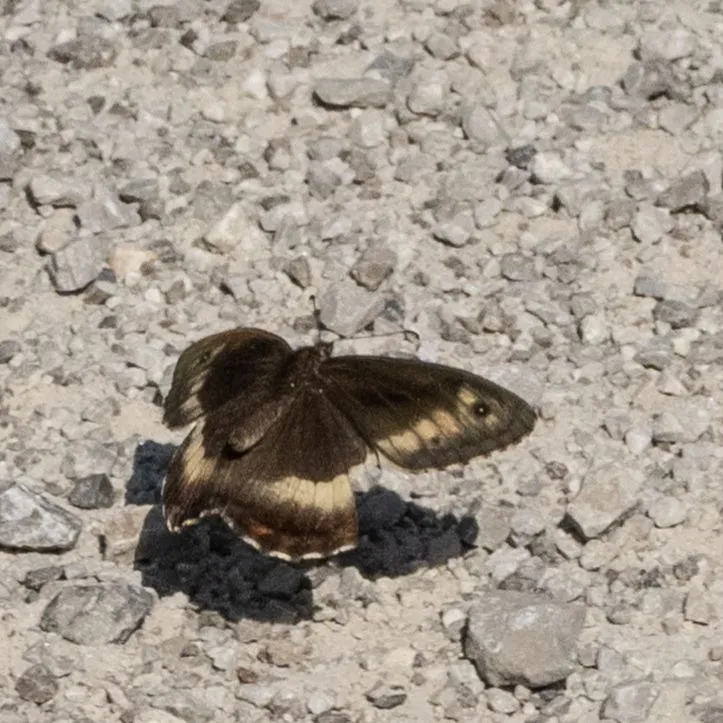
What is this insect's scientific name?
Hipparchia alcyone
